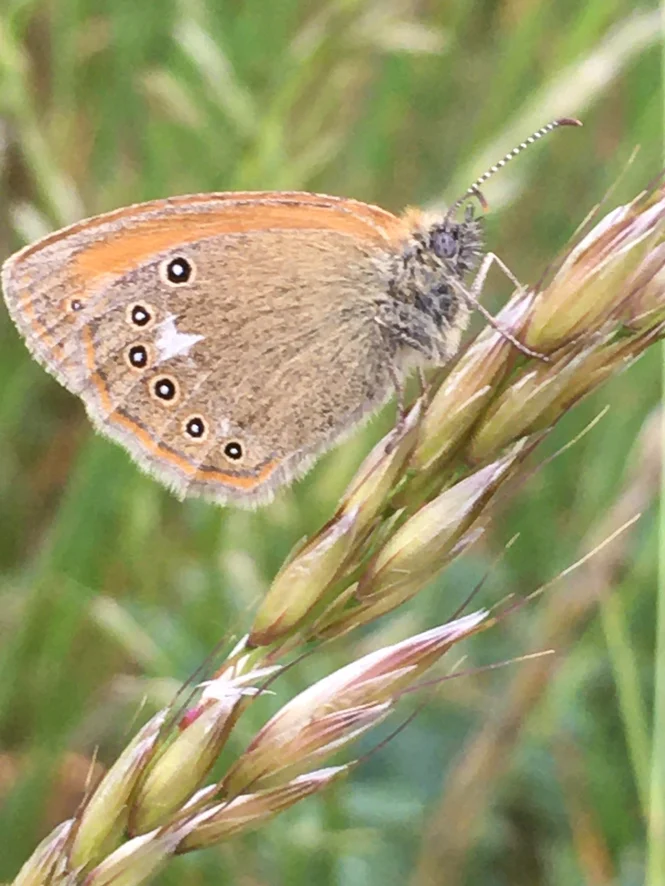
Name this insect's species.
Coenonympha glycerion (also Coenonympha iphis)
